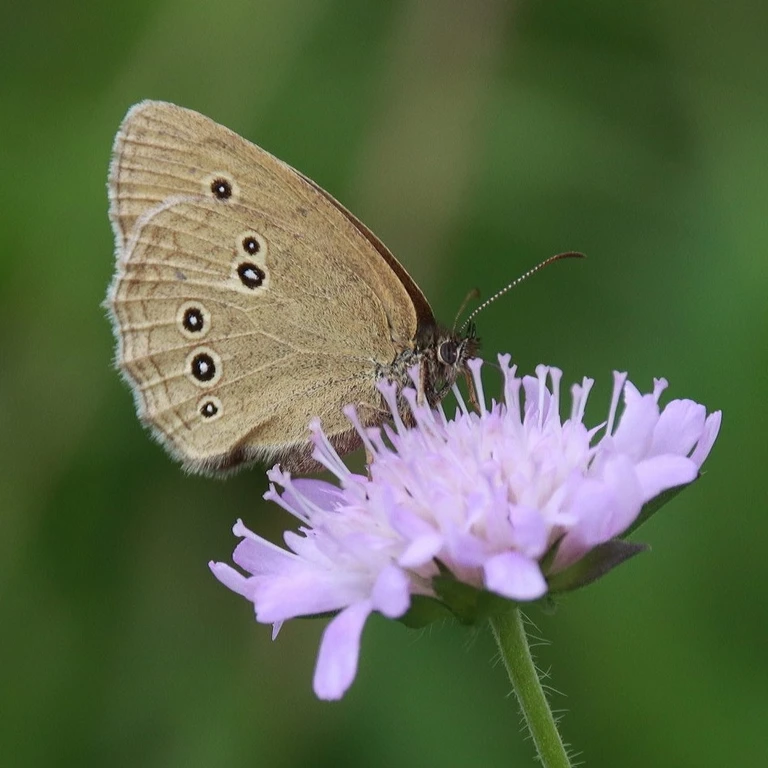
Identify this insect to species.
Aphantopus hyperantus
